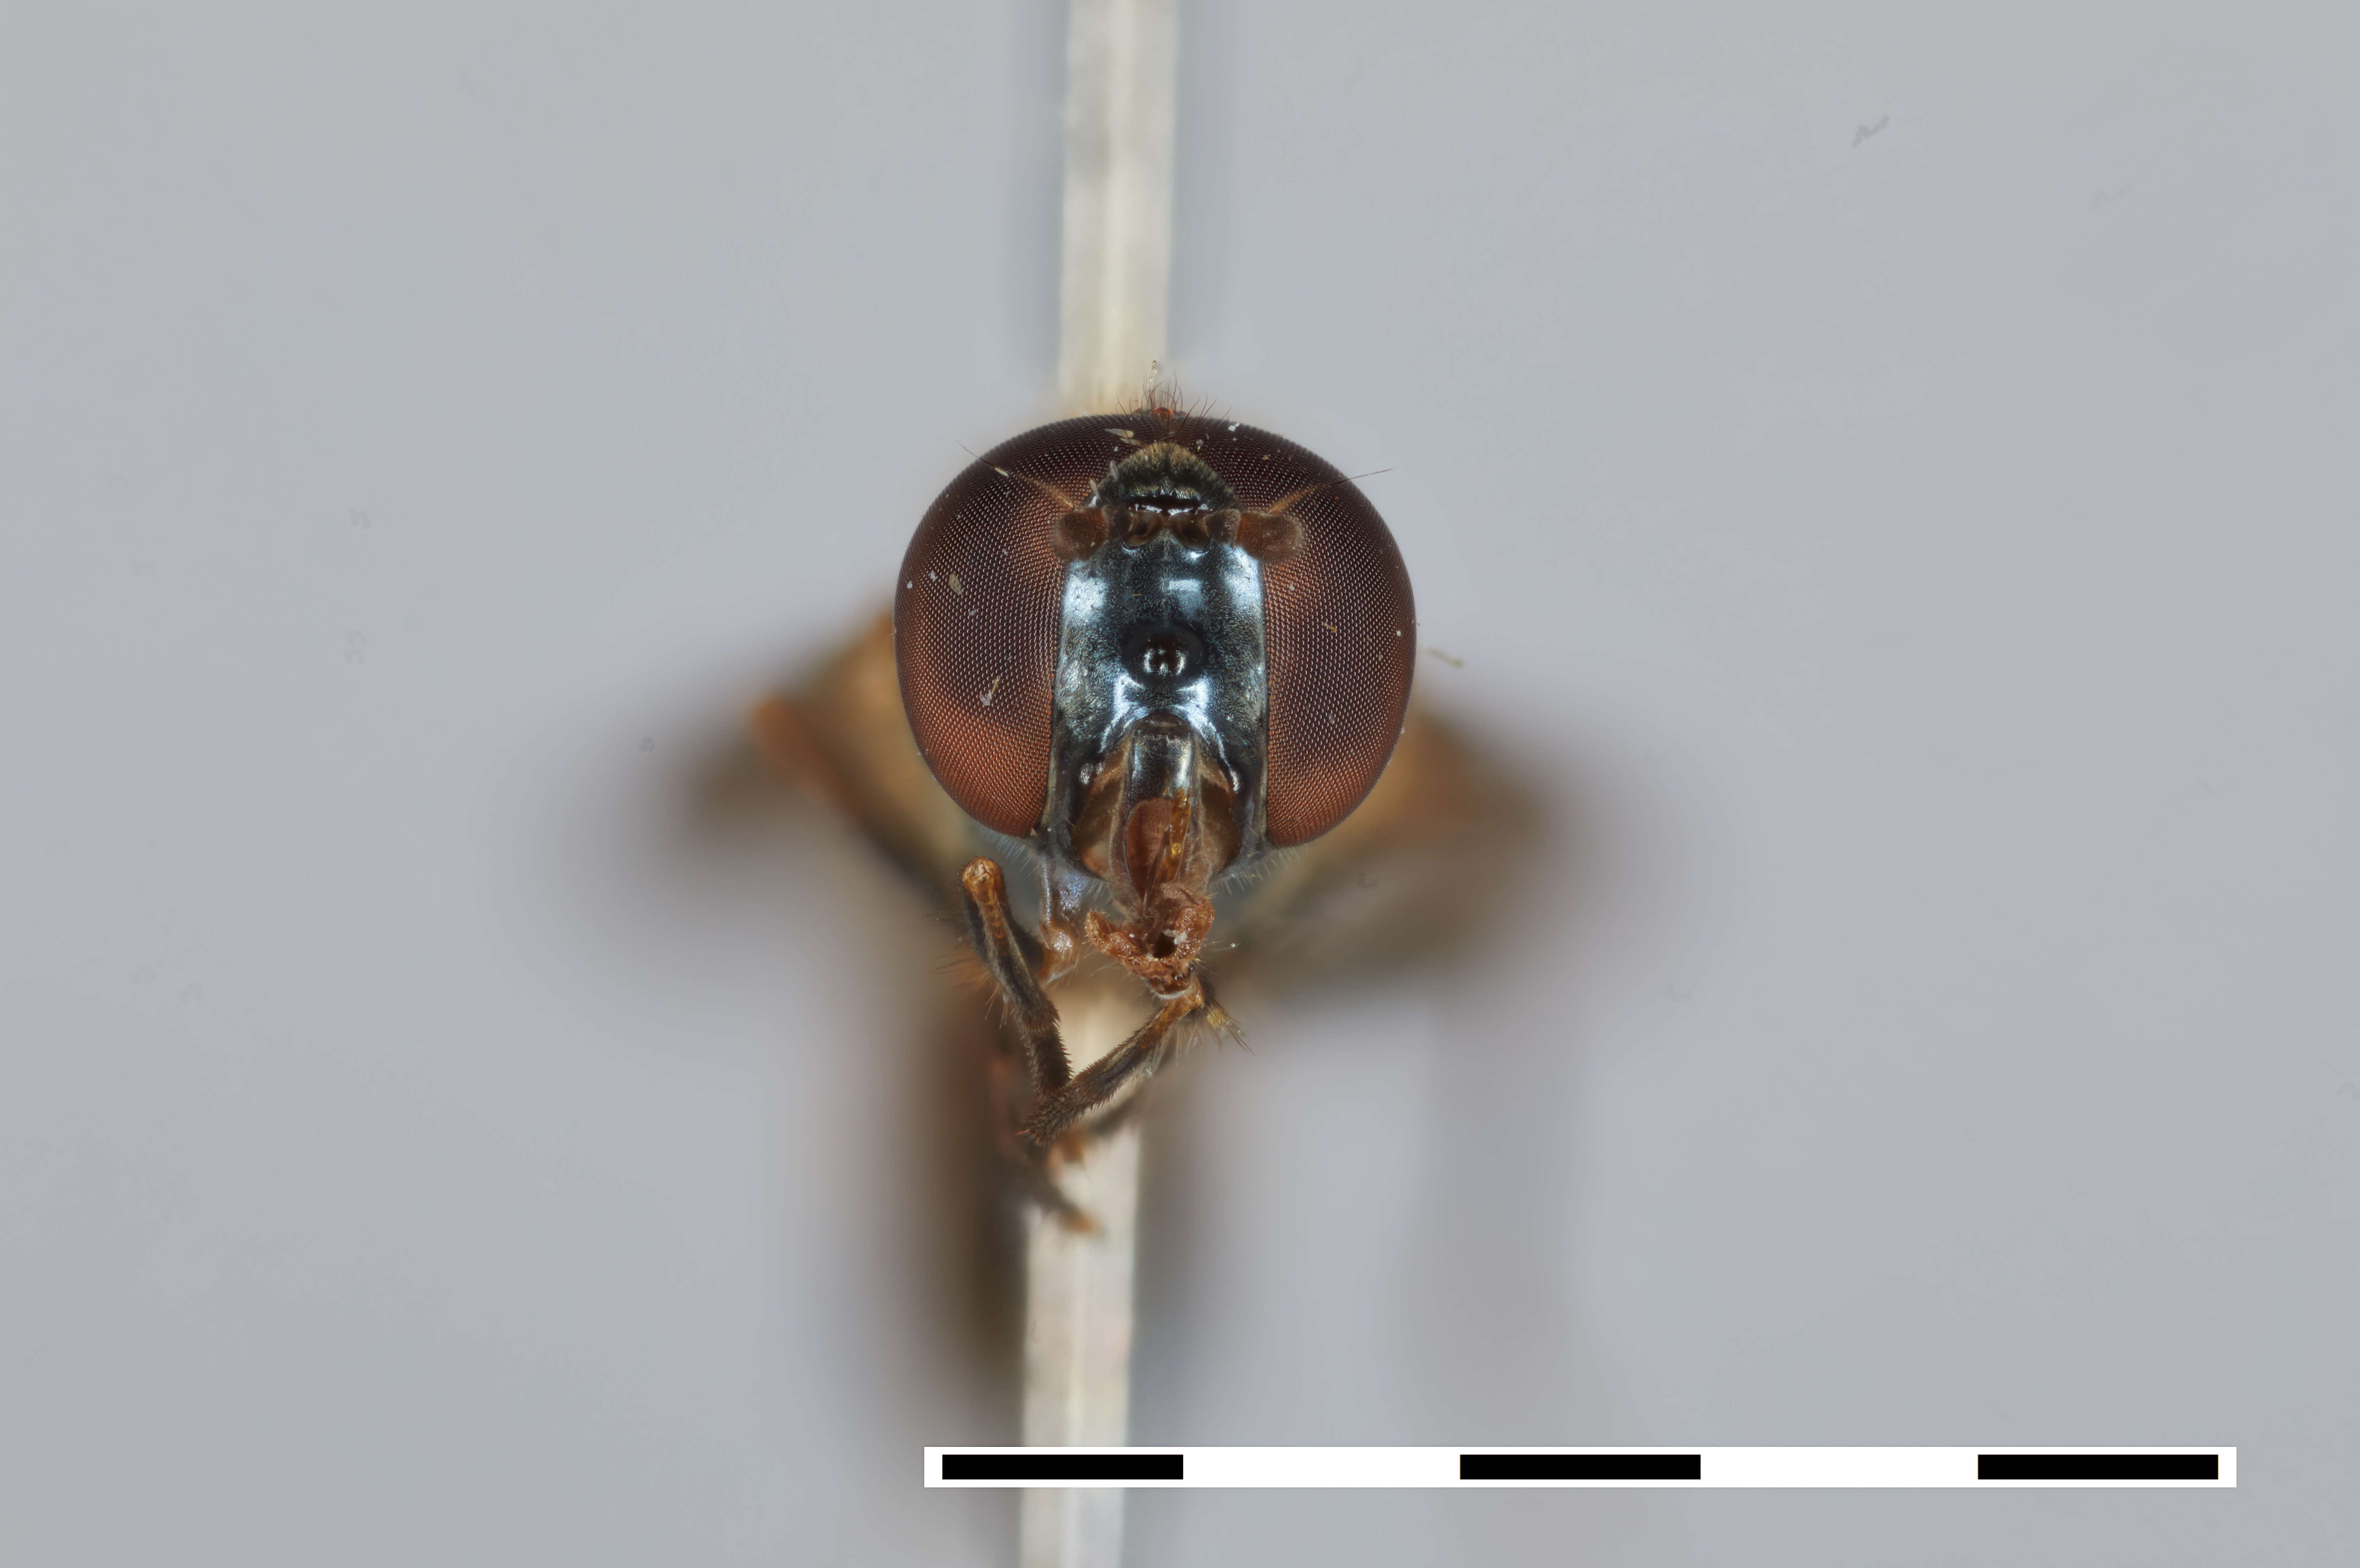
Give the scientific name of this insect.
Afrostoma quadripunctatum
